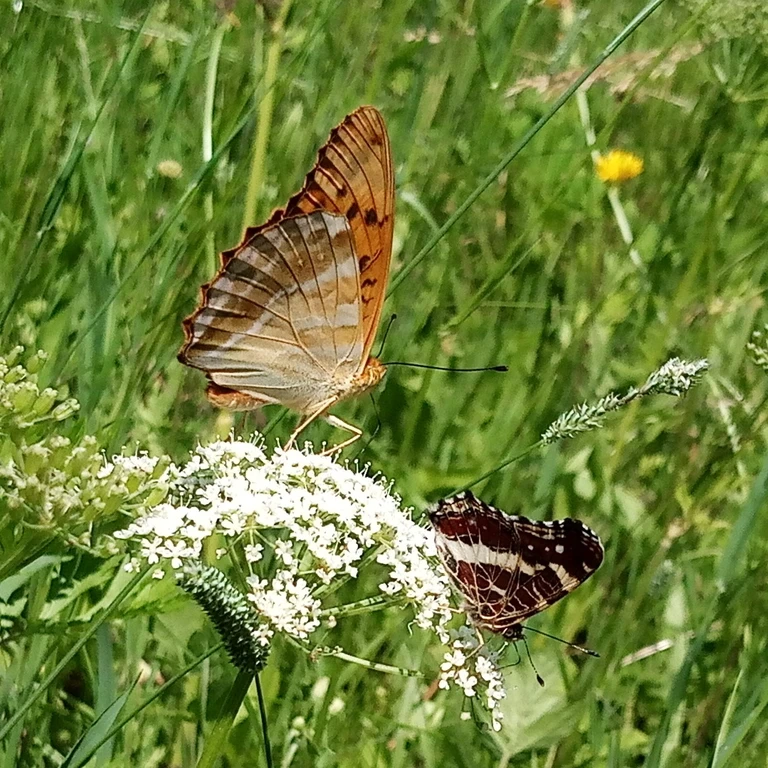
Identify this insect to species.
Argynnis paphia
